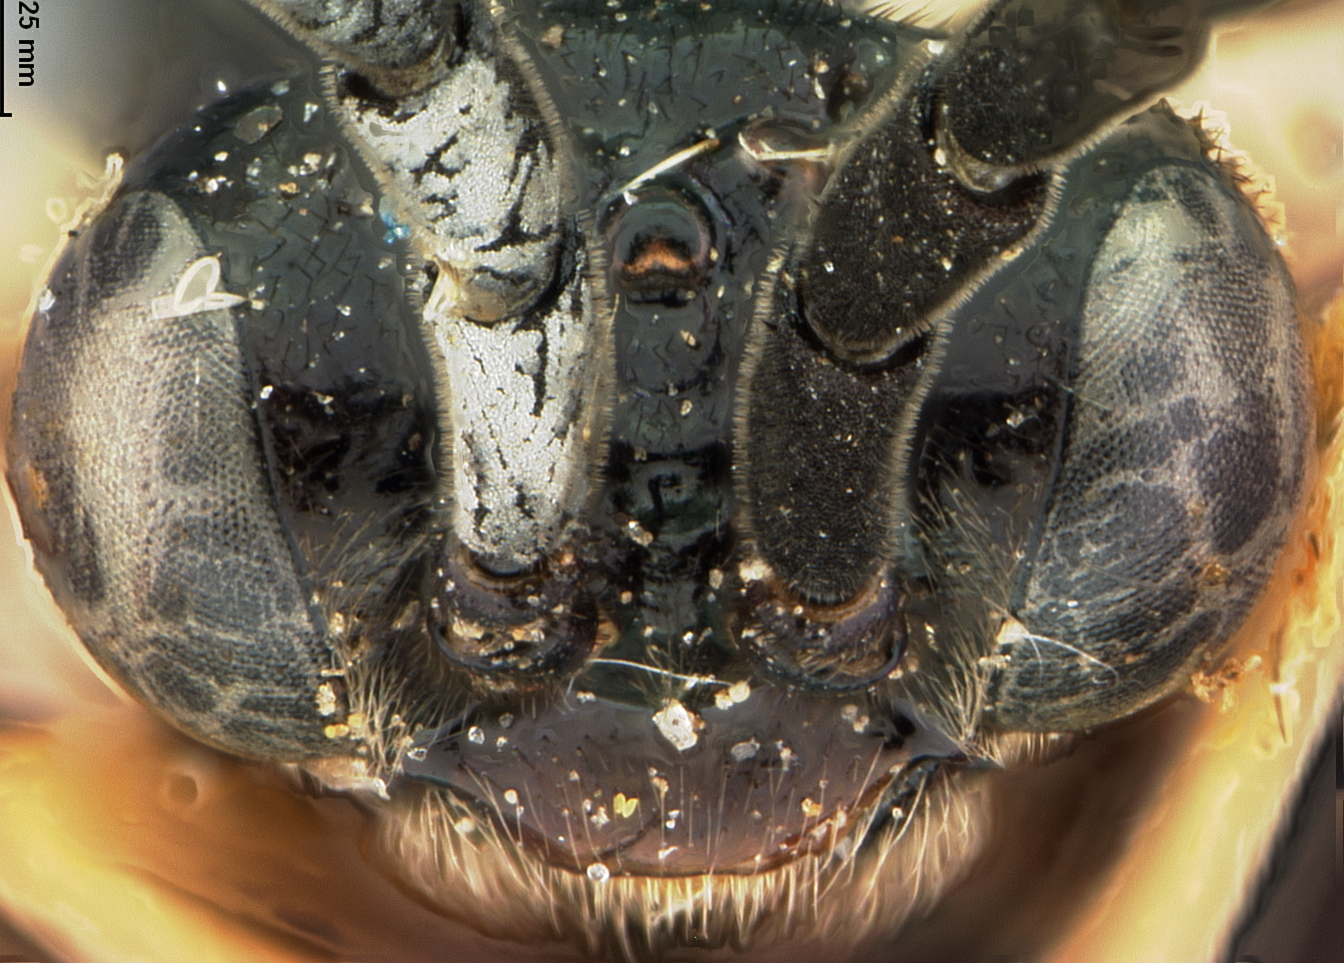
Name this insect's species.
Eustromboceros rufocaudatus
